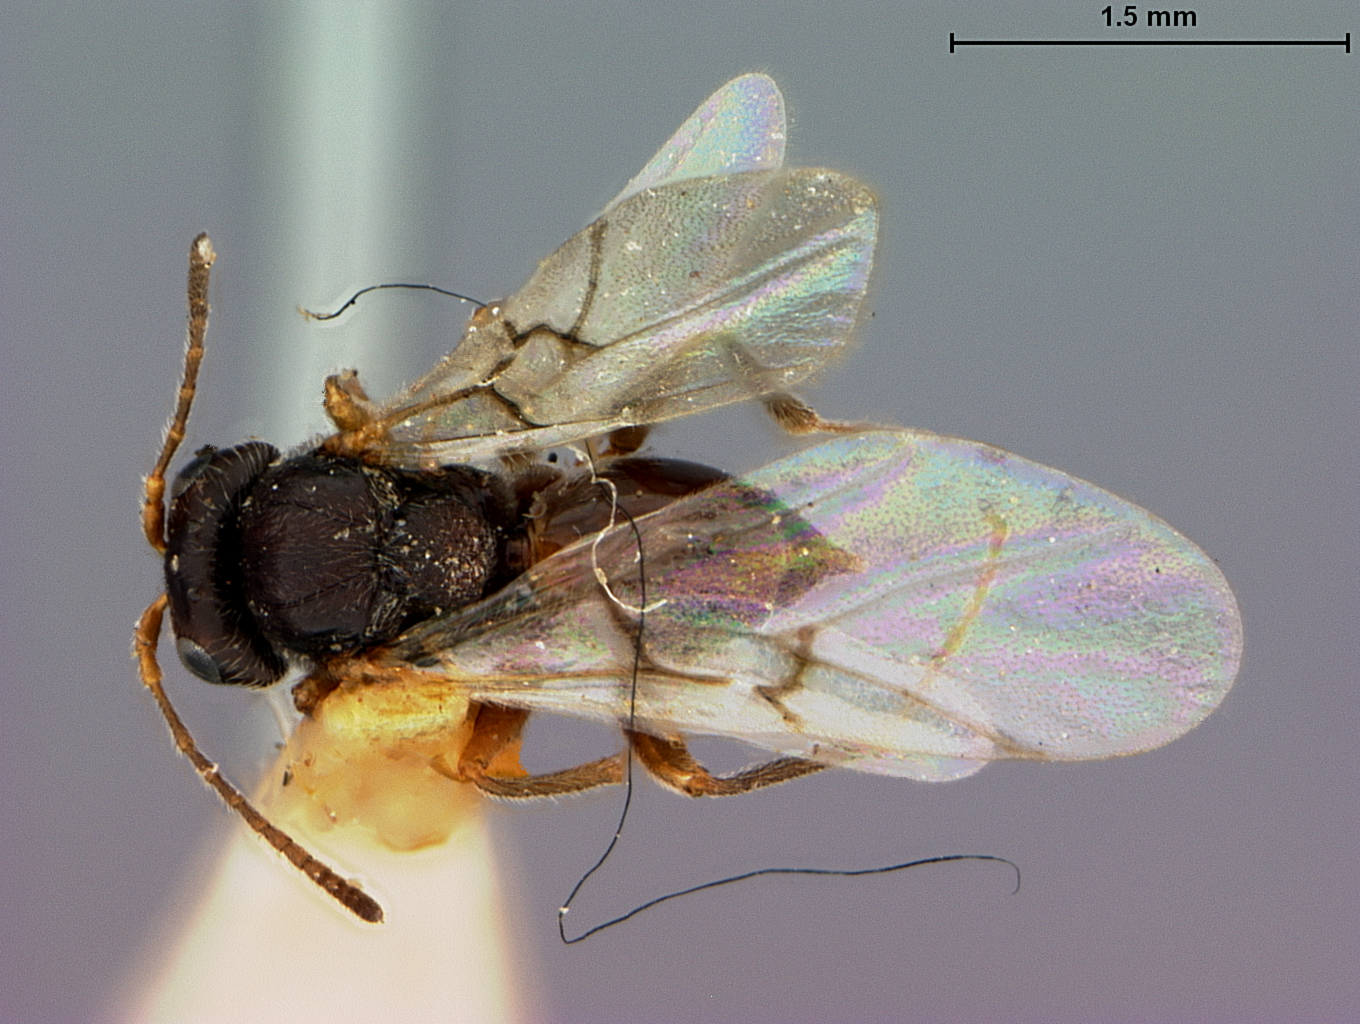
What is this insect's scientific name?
Callirhytis crassicornis
